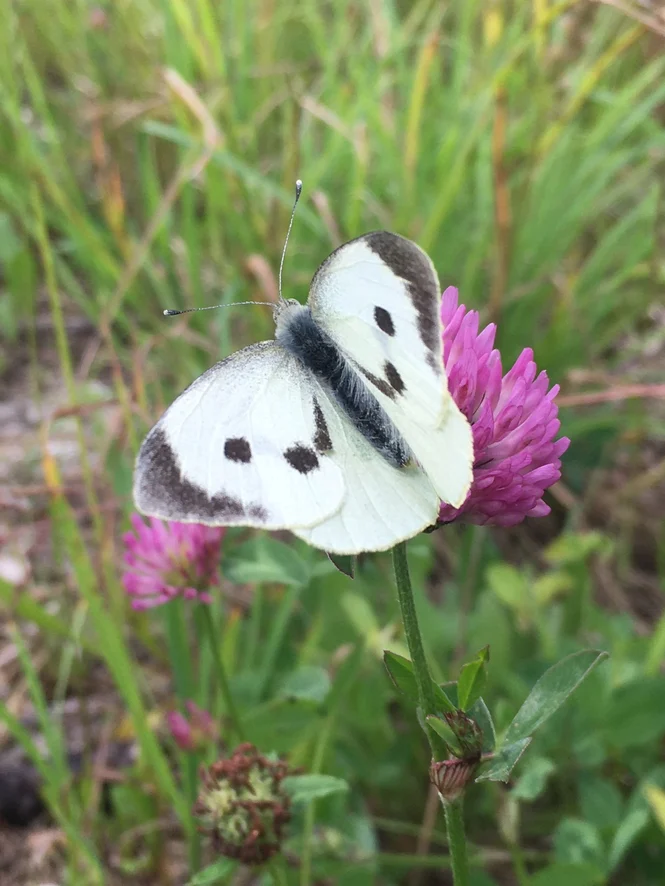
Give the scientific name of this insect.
Pieris brassicae
